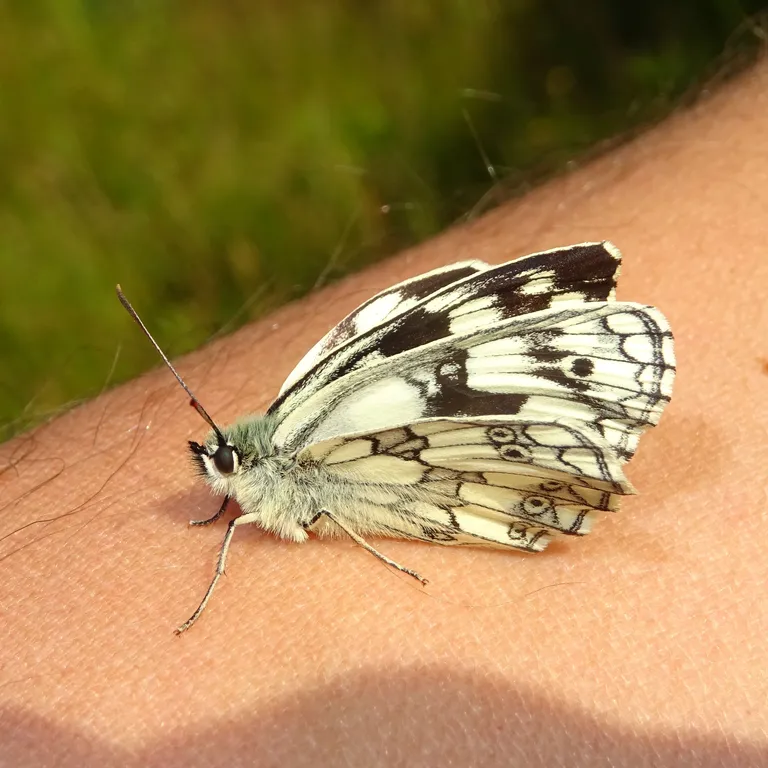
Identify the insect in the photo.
Melanargia galathea
